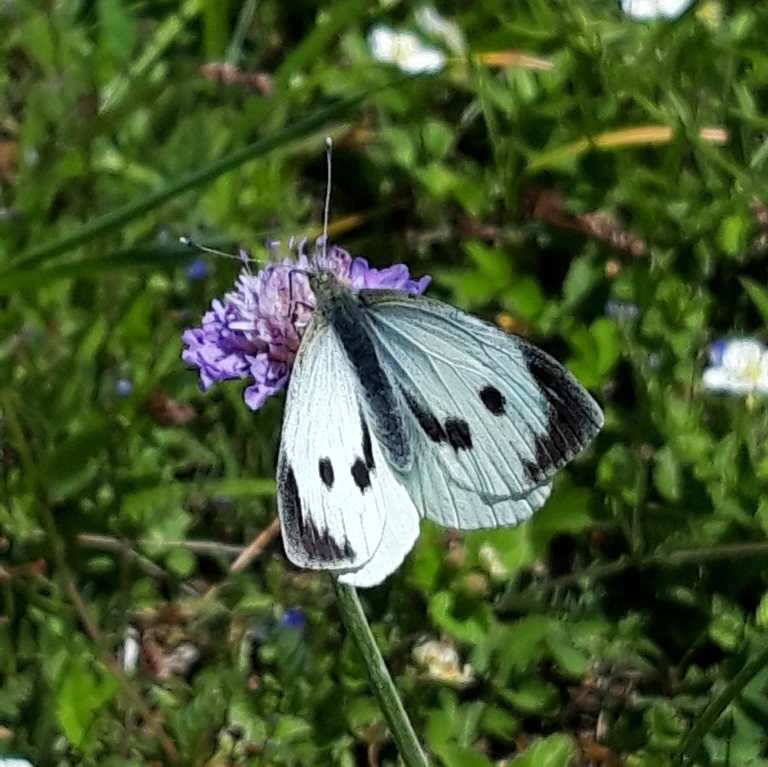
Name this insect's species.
Pieris brassicae
